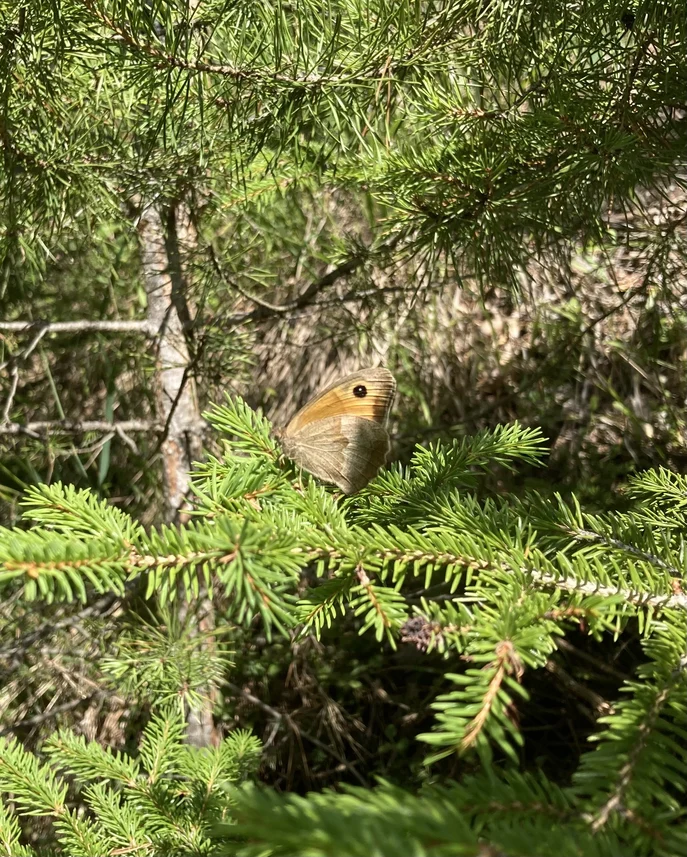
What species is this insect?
Maniola jurtina
